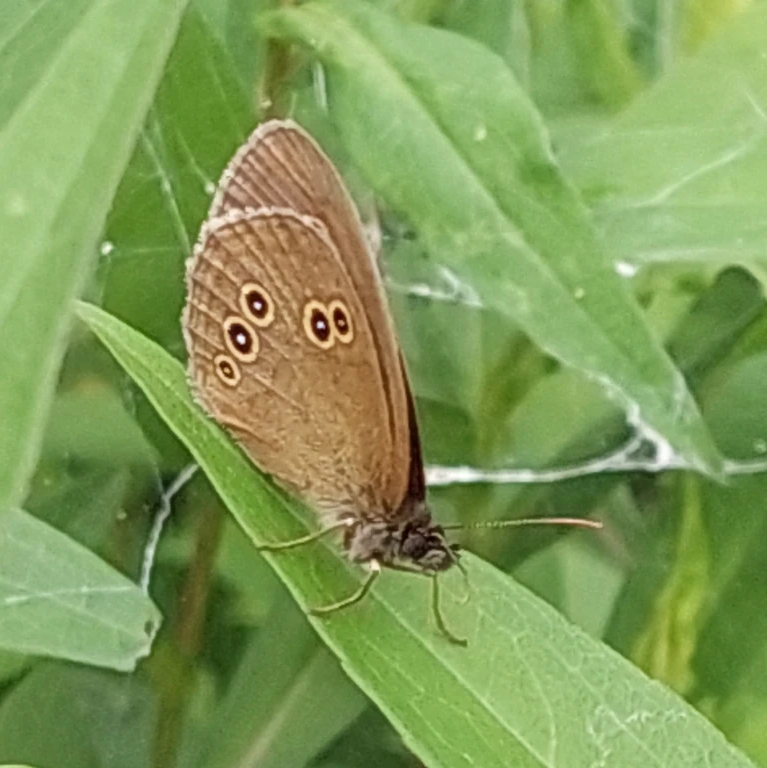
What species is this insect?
Aphantopus hyperantus
